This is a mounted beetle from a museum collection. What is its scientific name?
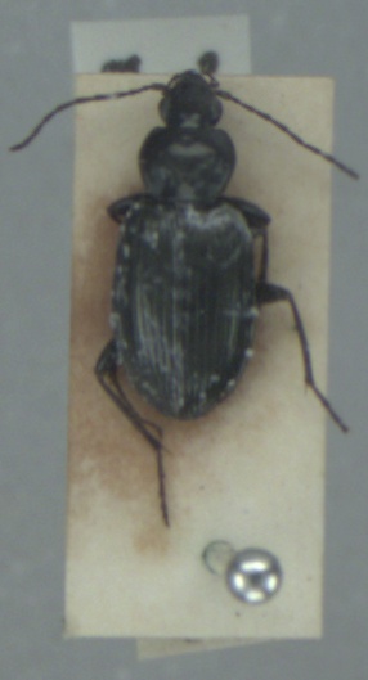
Agonum viduum
